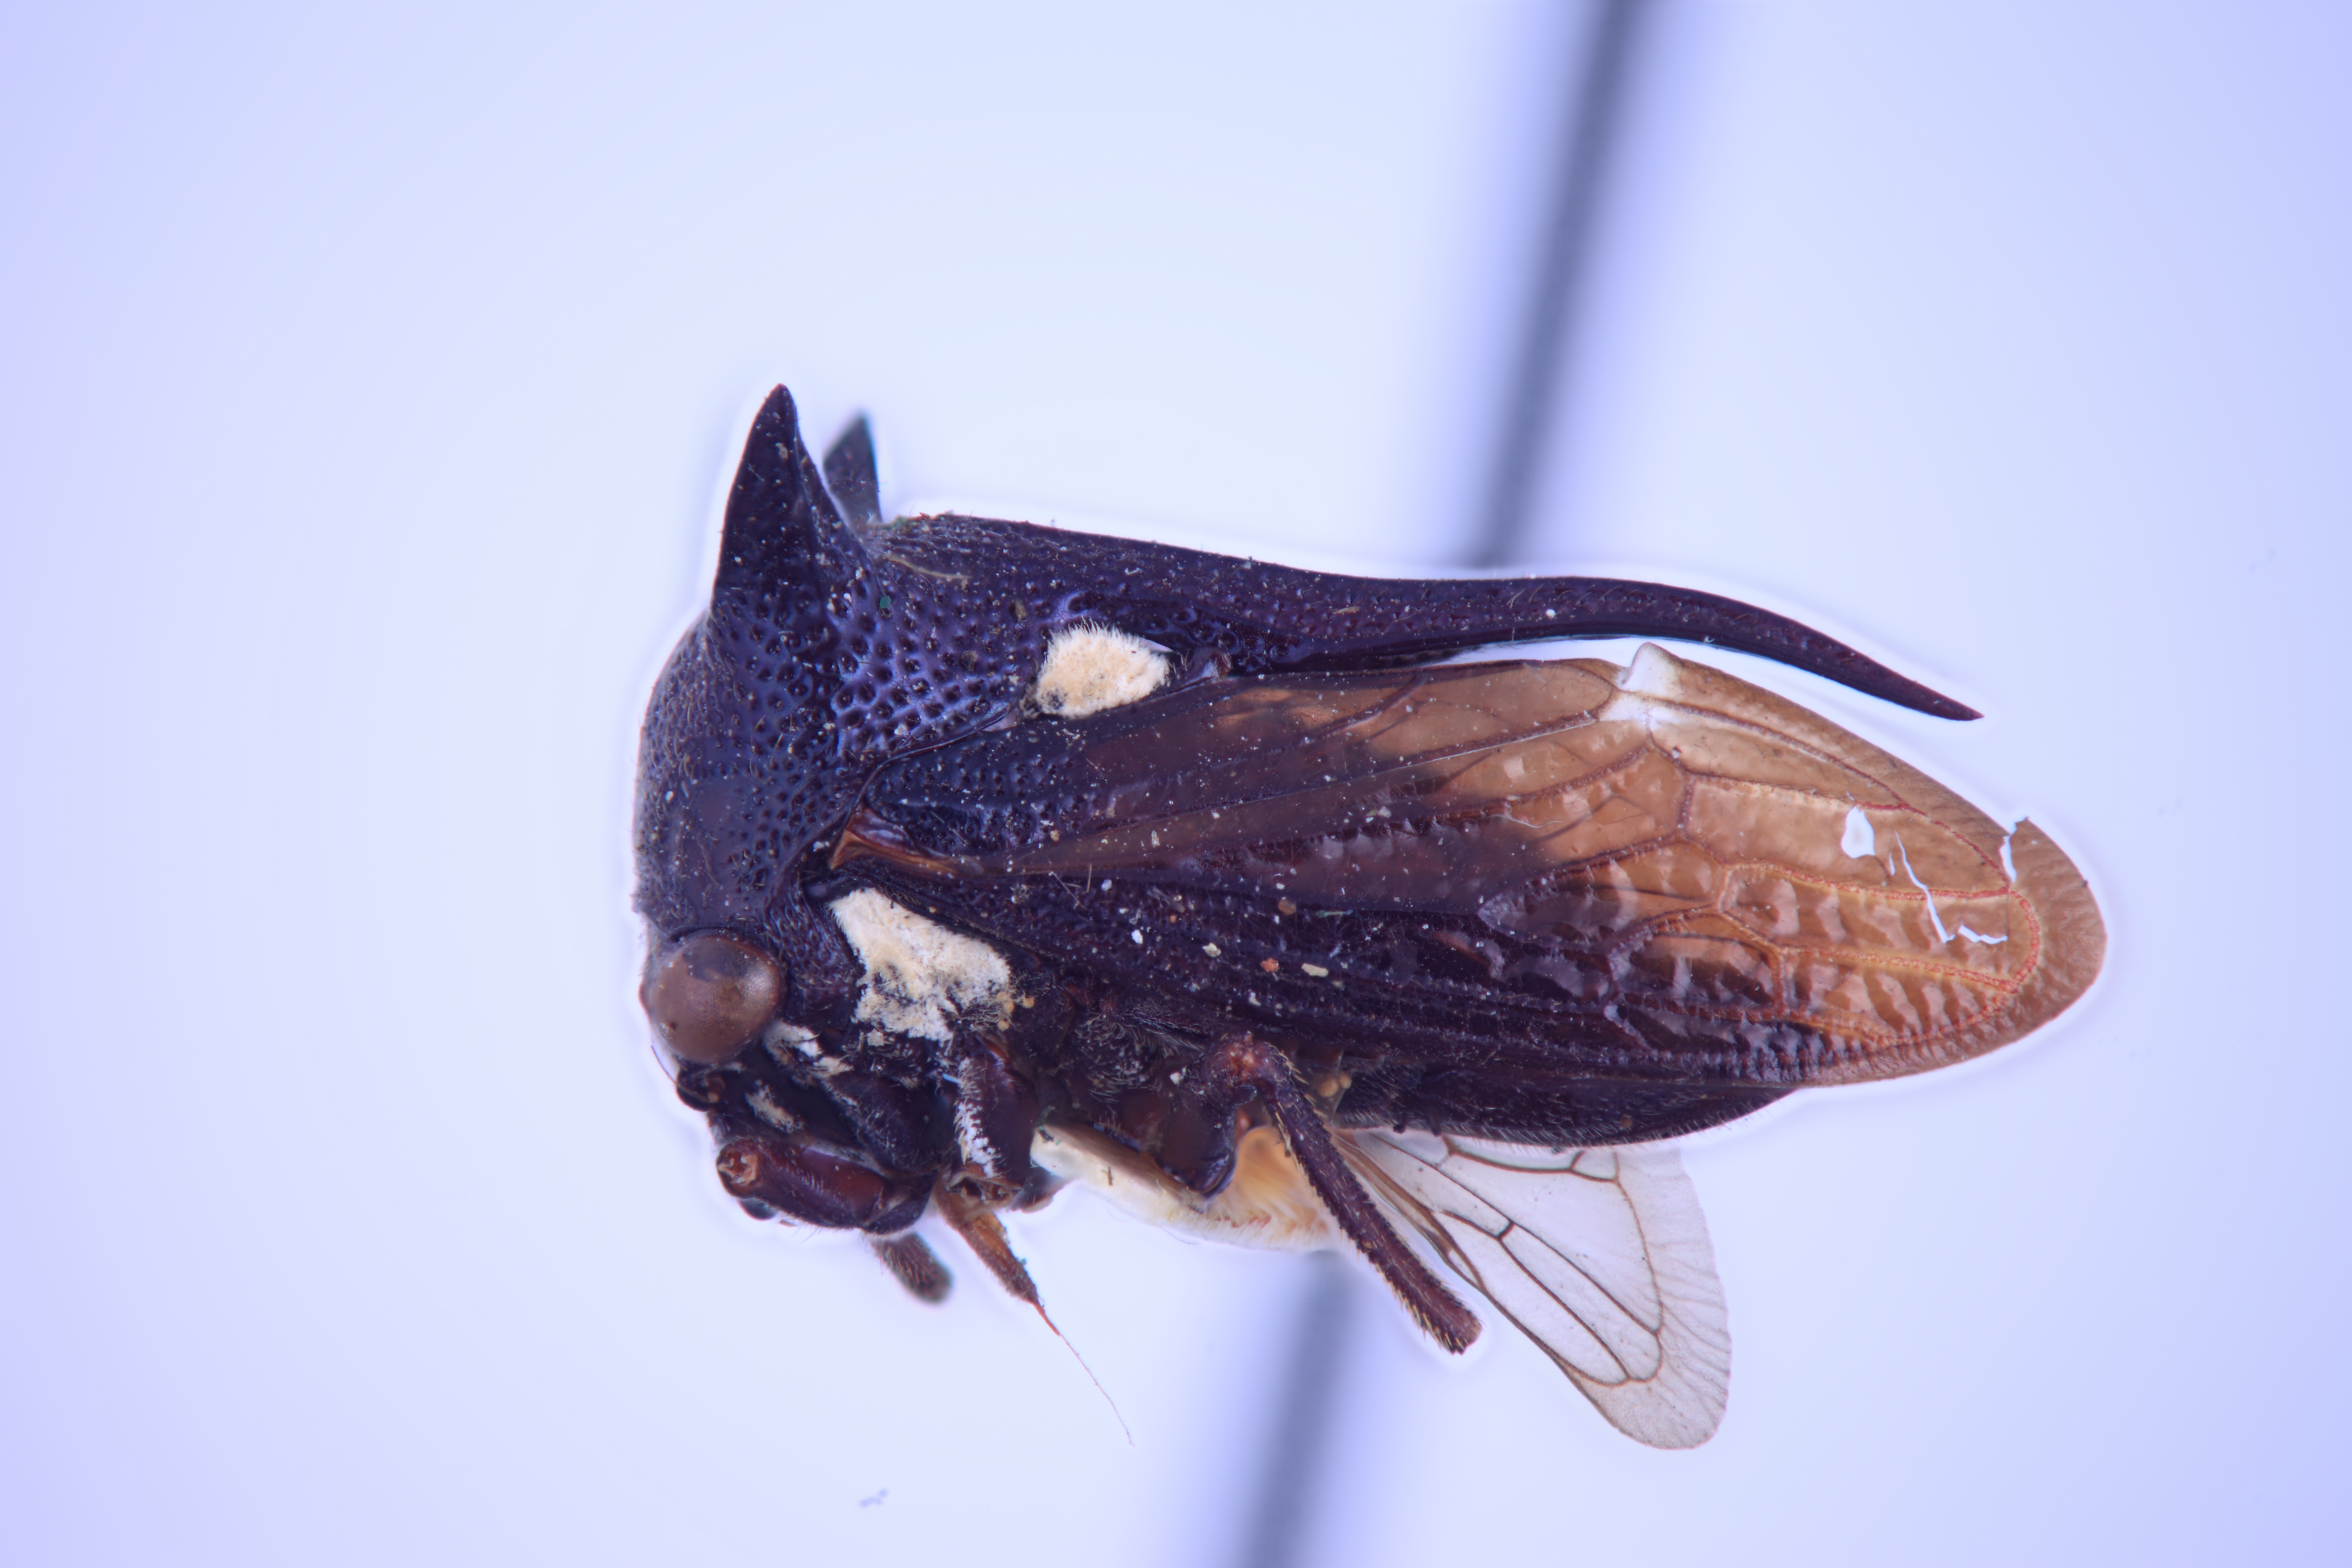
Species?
Sertorius acuticornis
